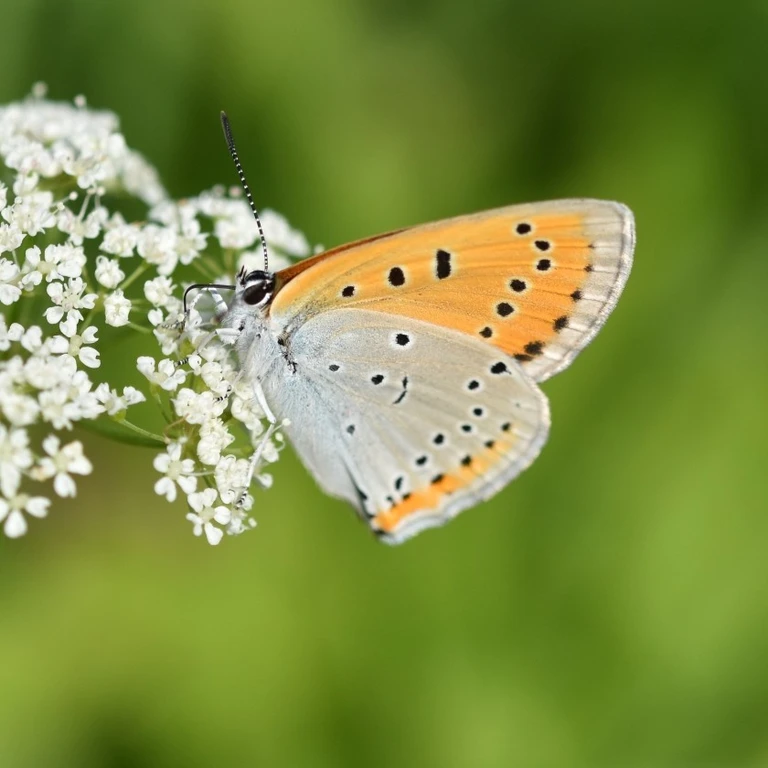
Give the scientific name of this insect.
Lycaena dispar
